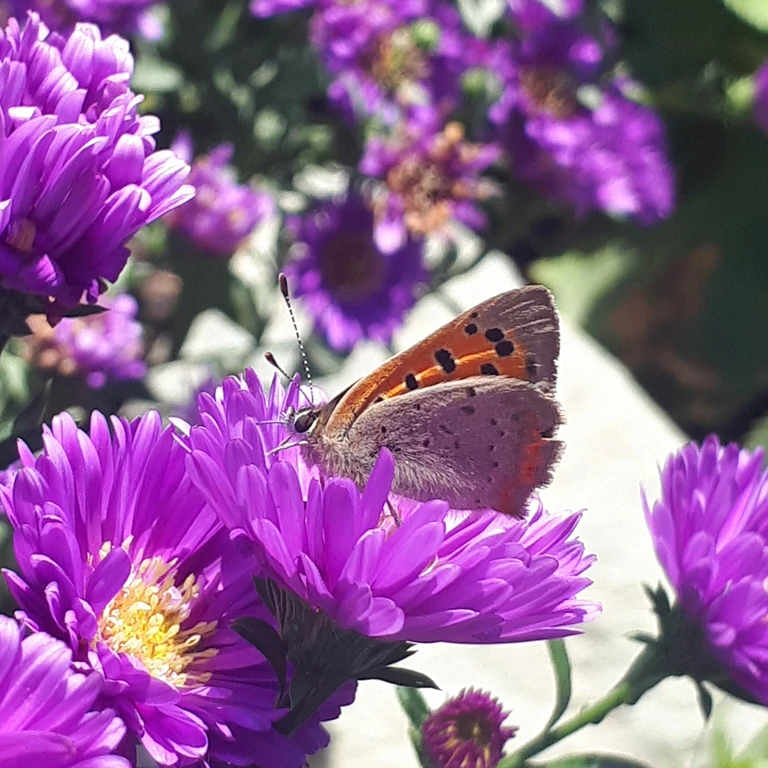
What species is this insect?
Lycaena phlaeas
